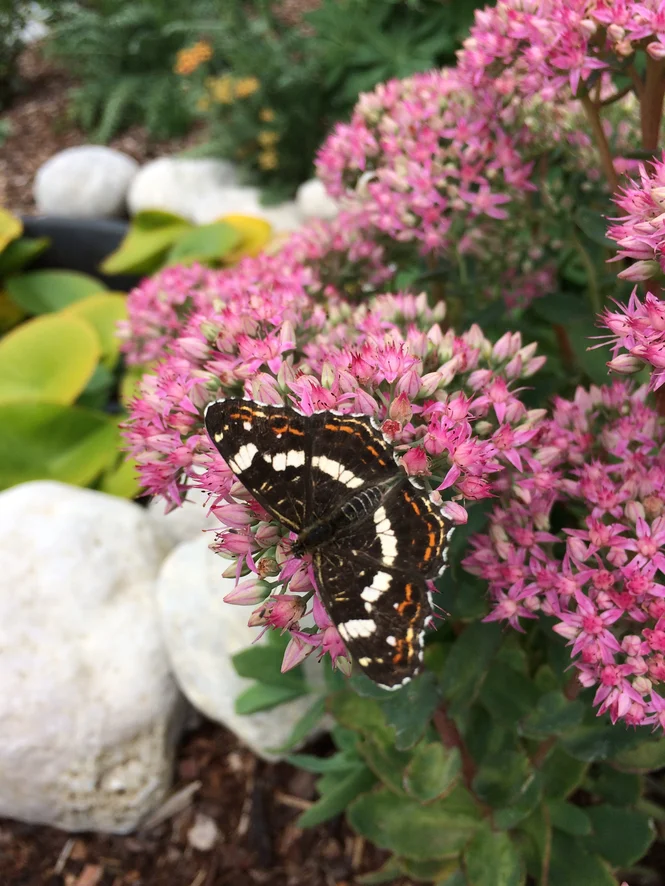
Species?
Araschnia levana
